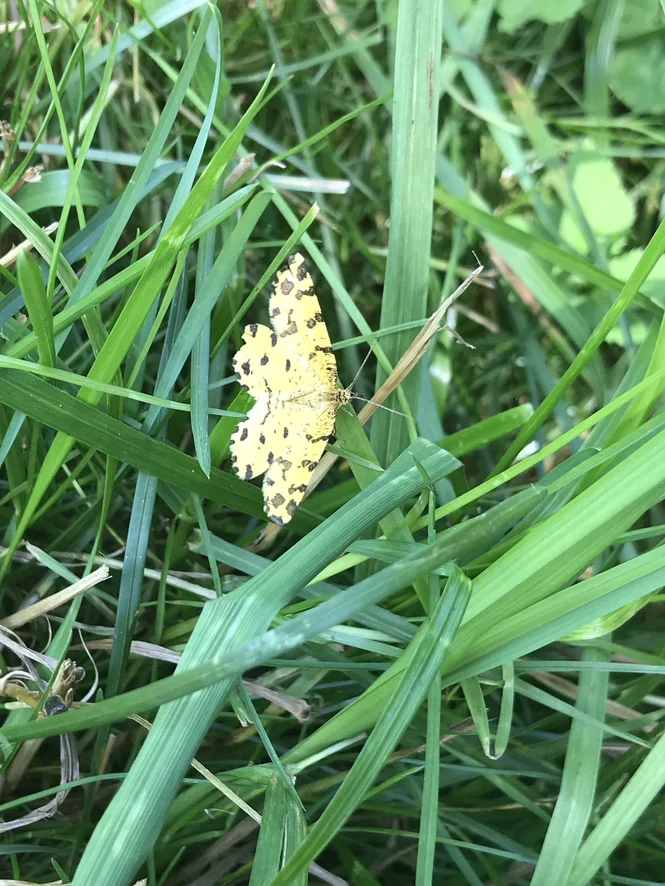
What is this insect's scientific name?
Pseudopanthera macularia
